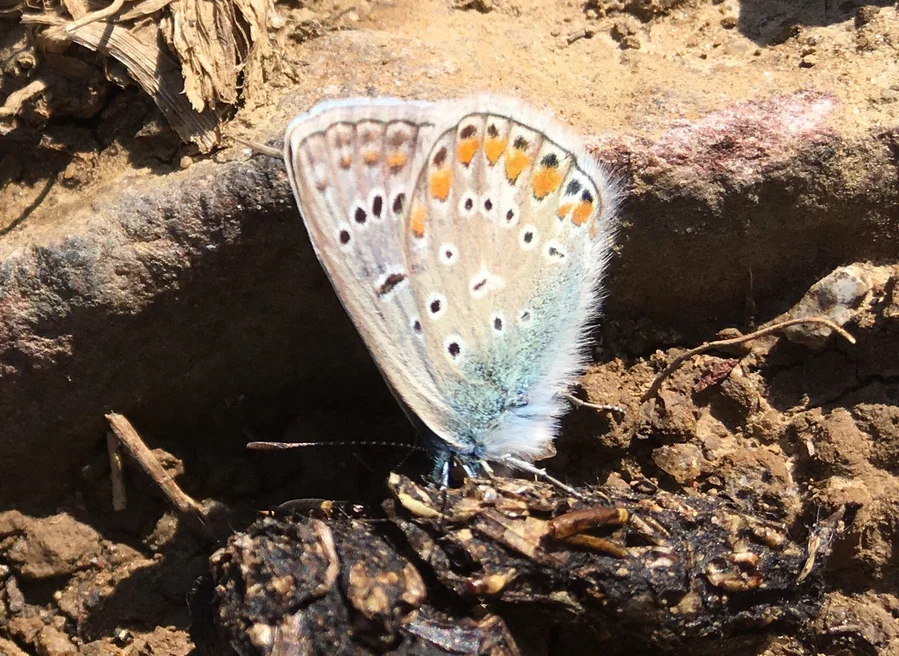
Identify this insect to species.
Polyommatus icarus
